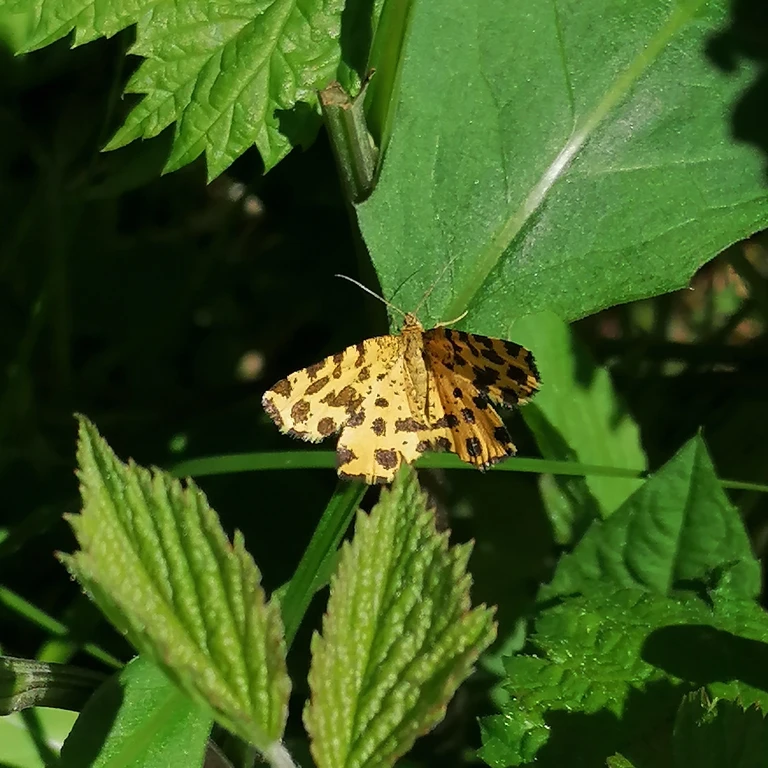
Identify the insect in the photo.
Pseudopanthera macularia
